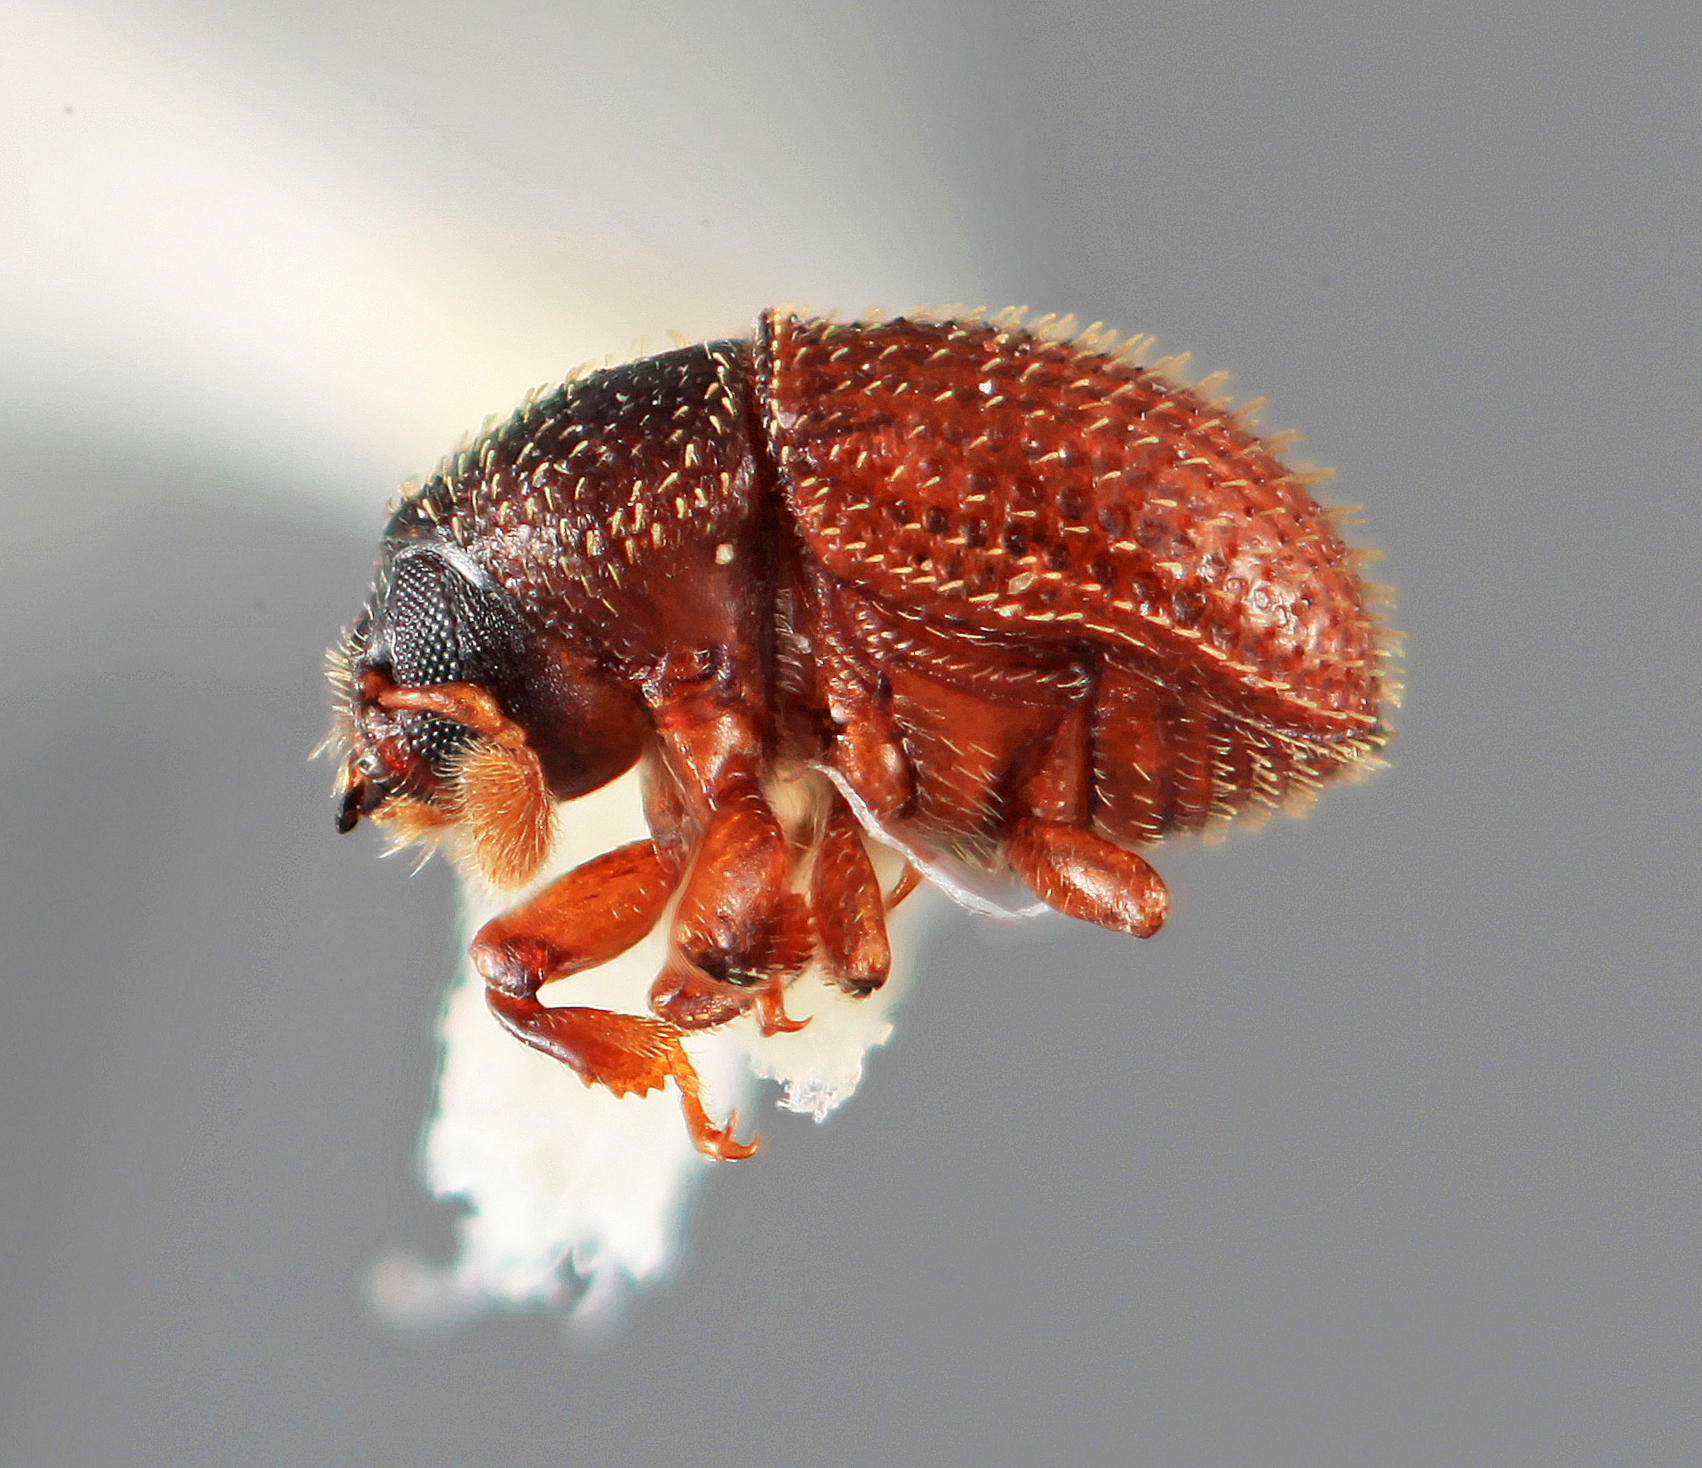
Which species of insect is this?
Chramesus cecropiae
